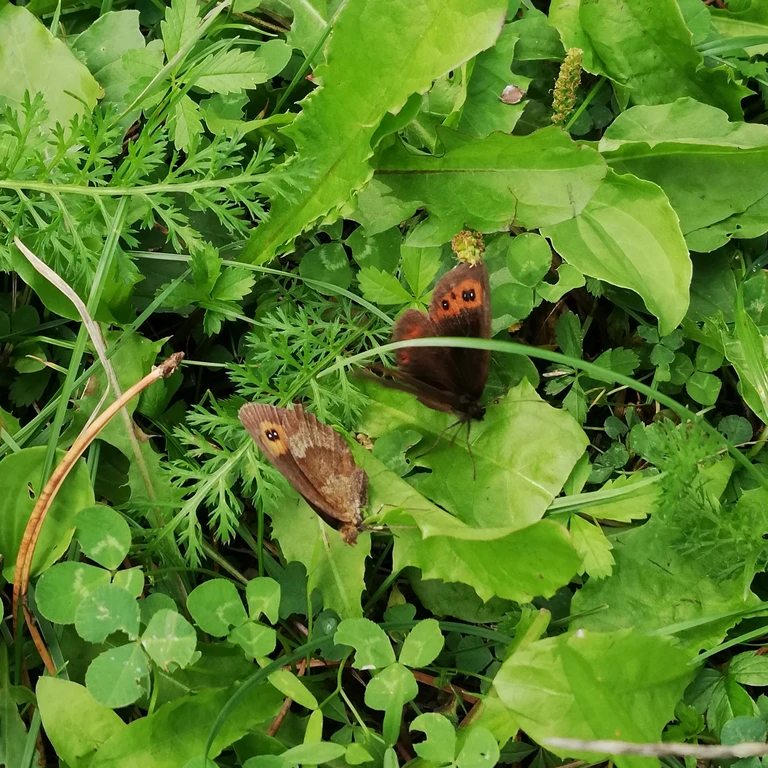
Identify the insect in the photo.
Erebia aethiops
